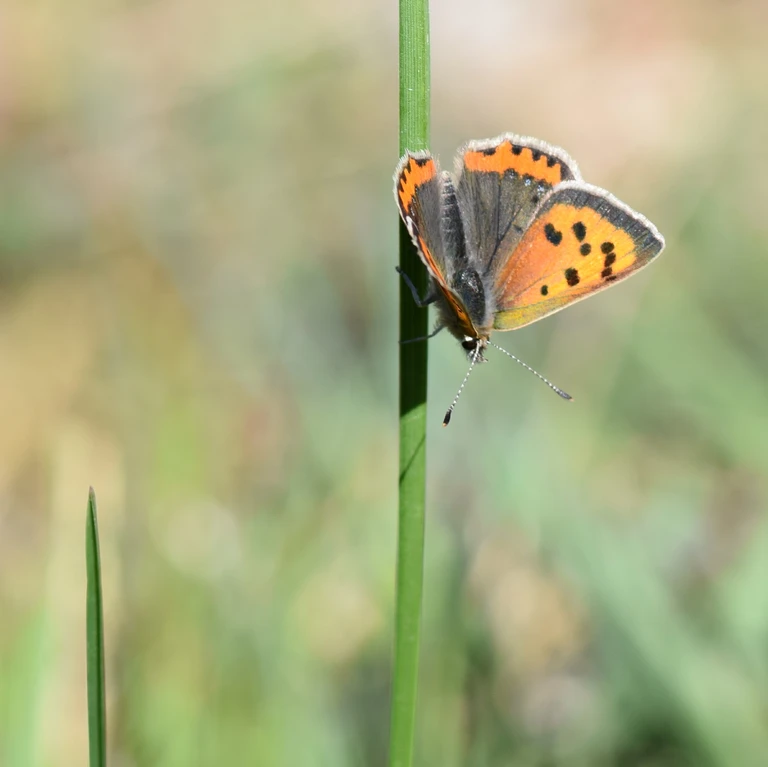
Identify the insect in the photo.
Lycaena phlaeas
